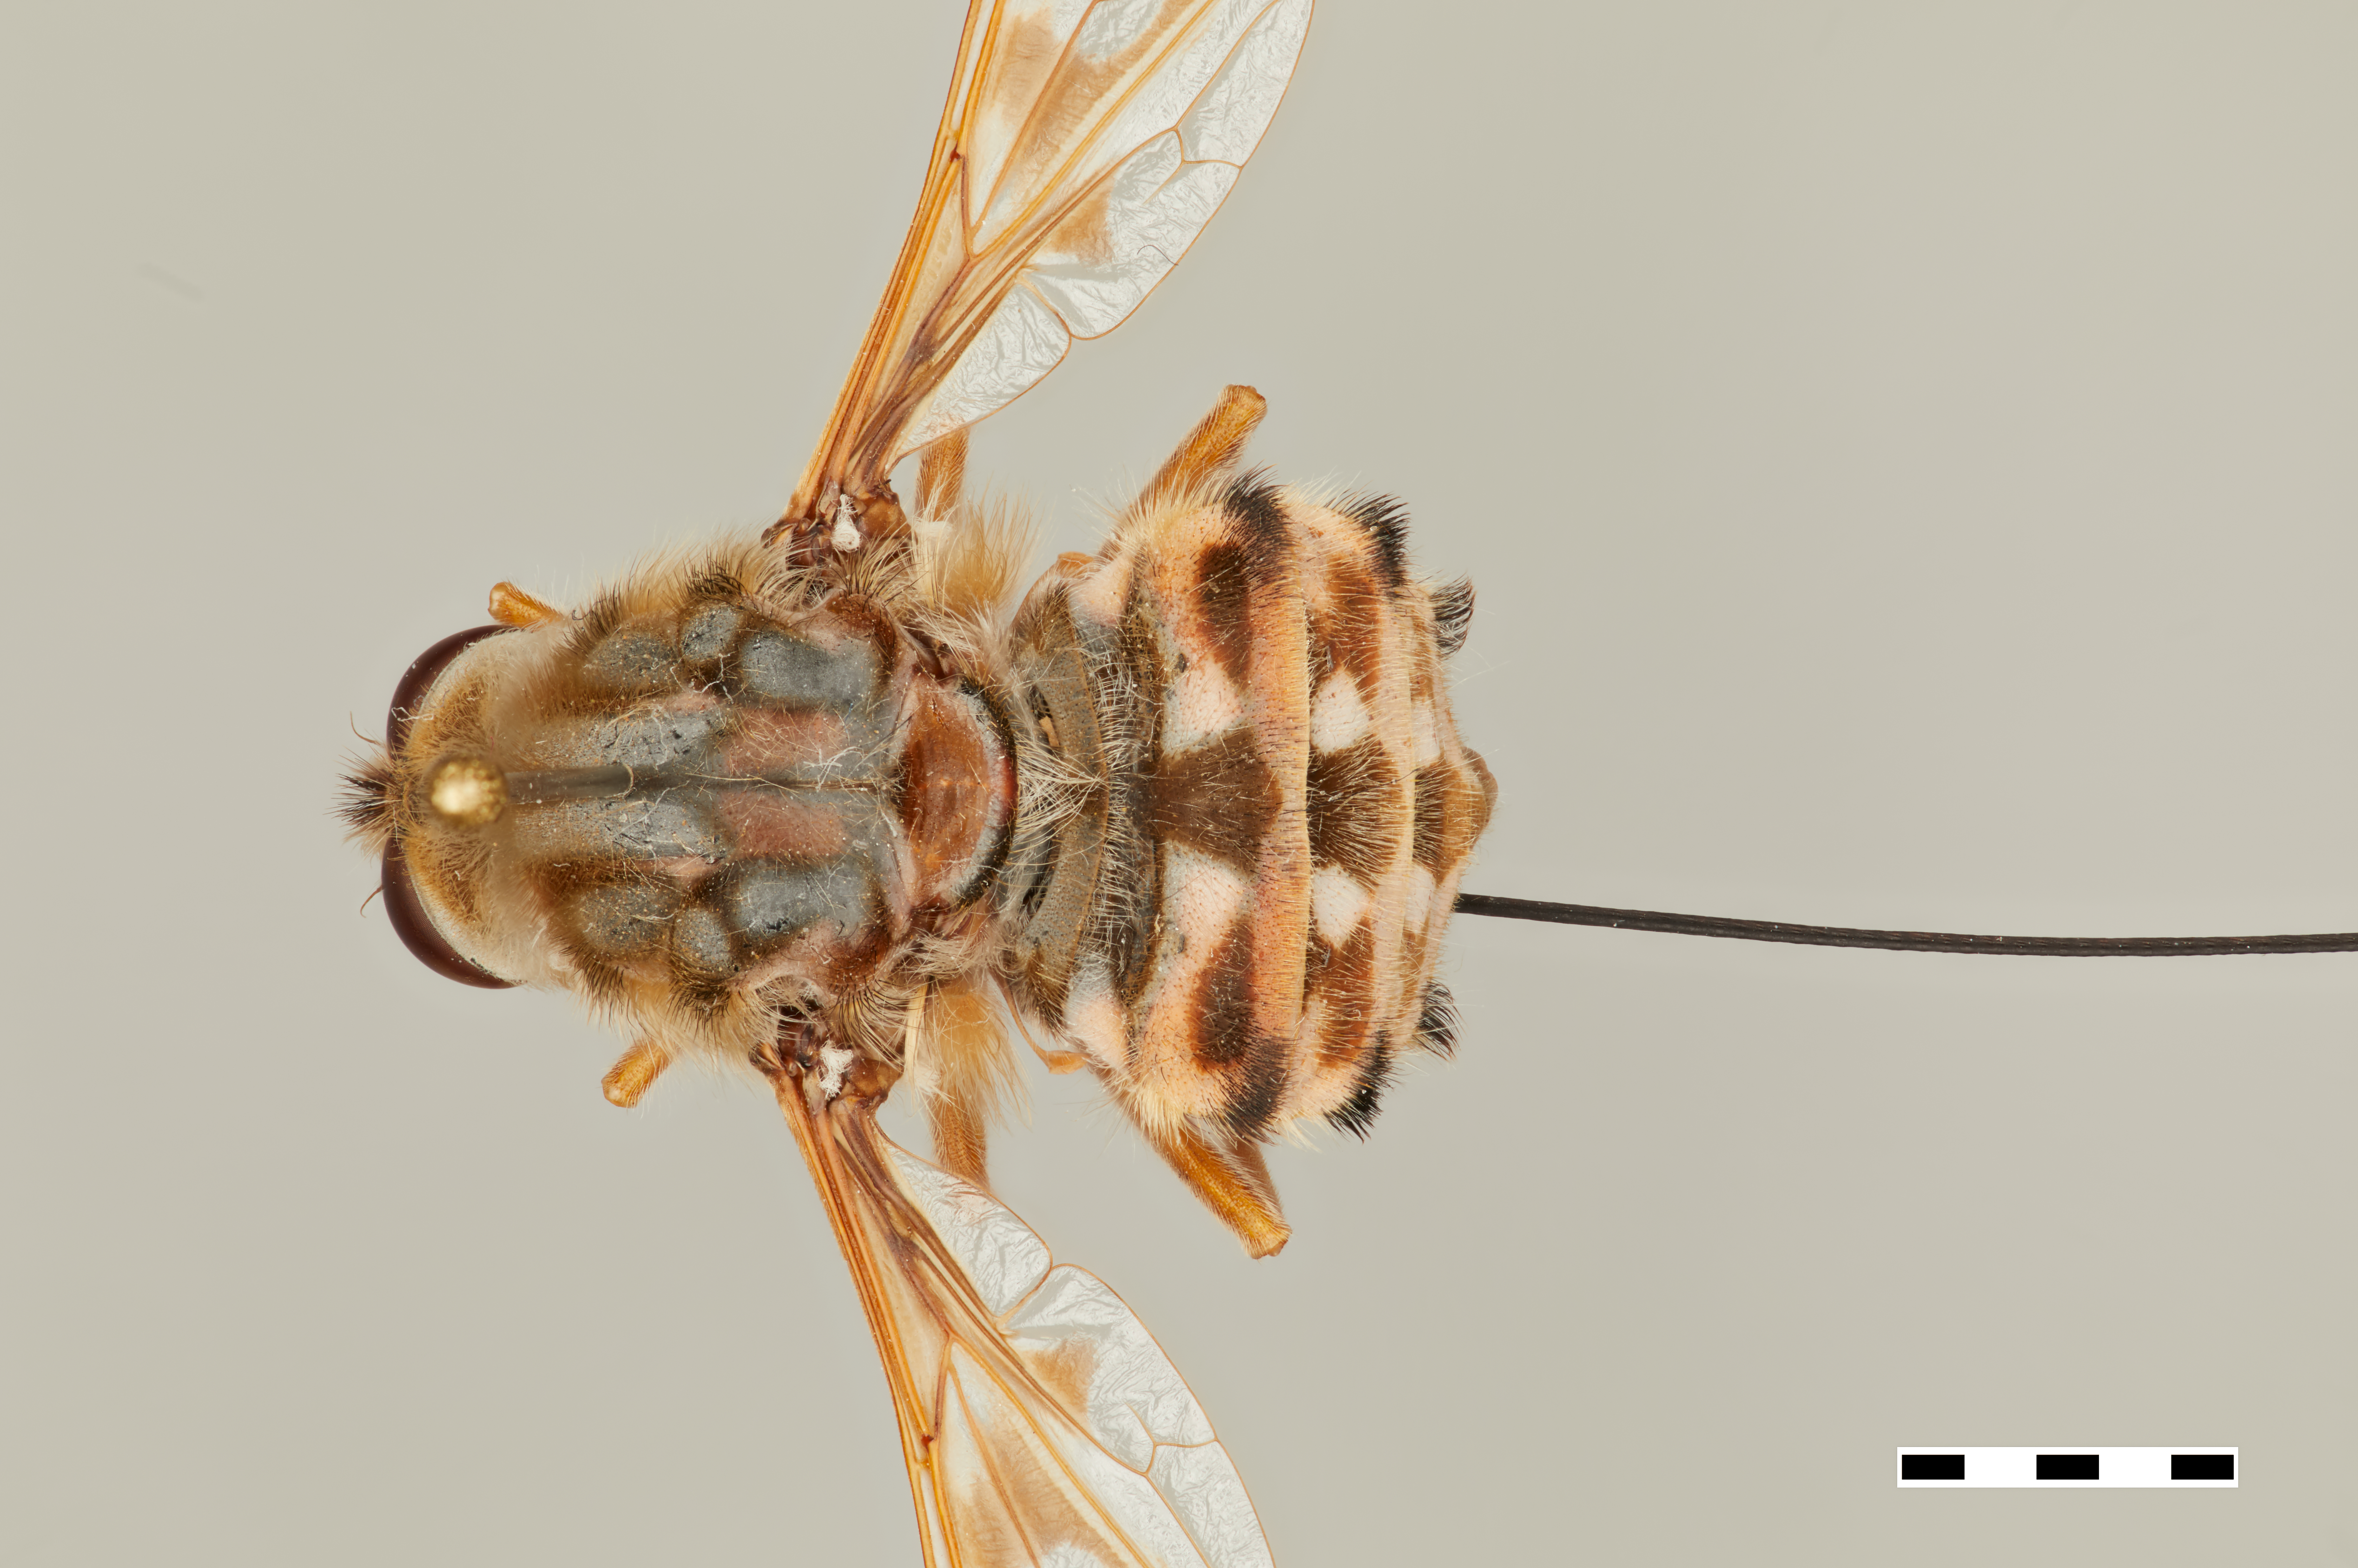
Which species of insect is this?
Moegistorhynchus longirostris
